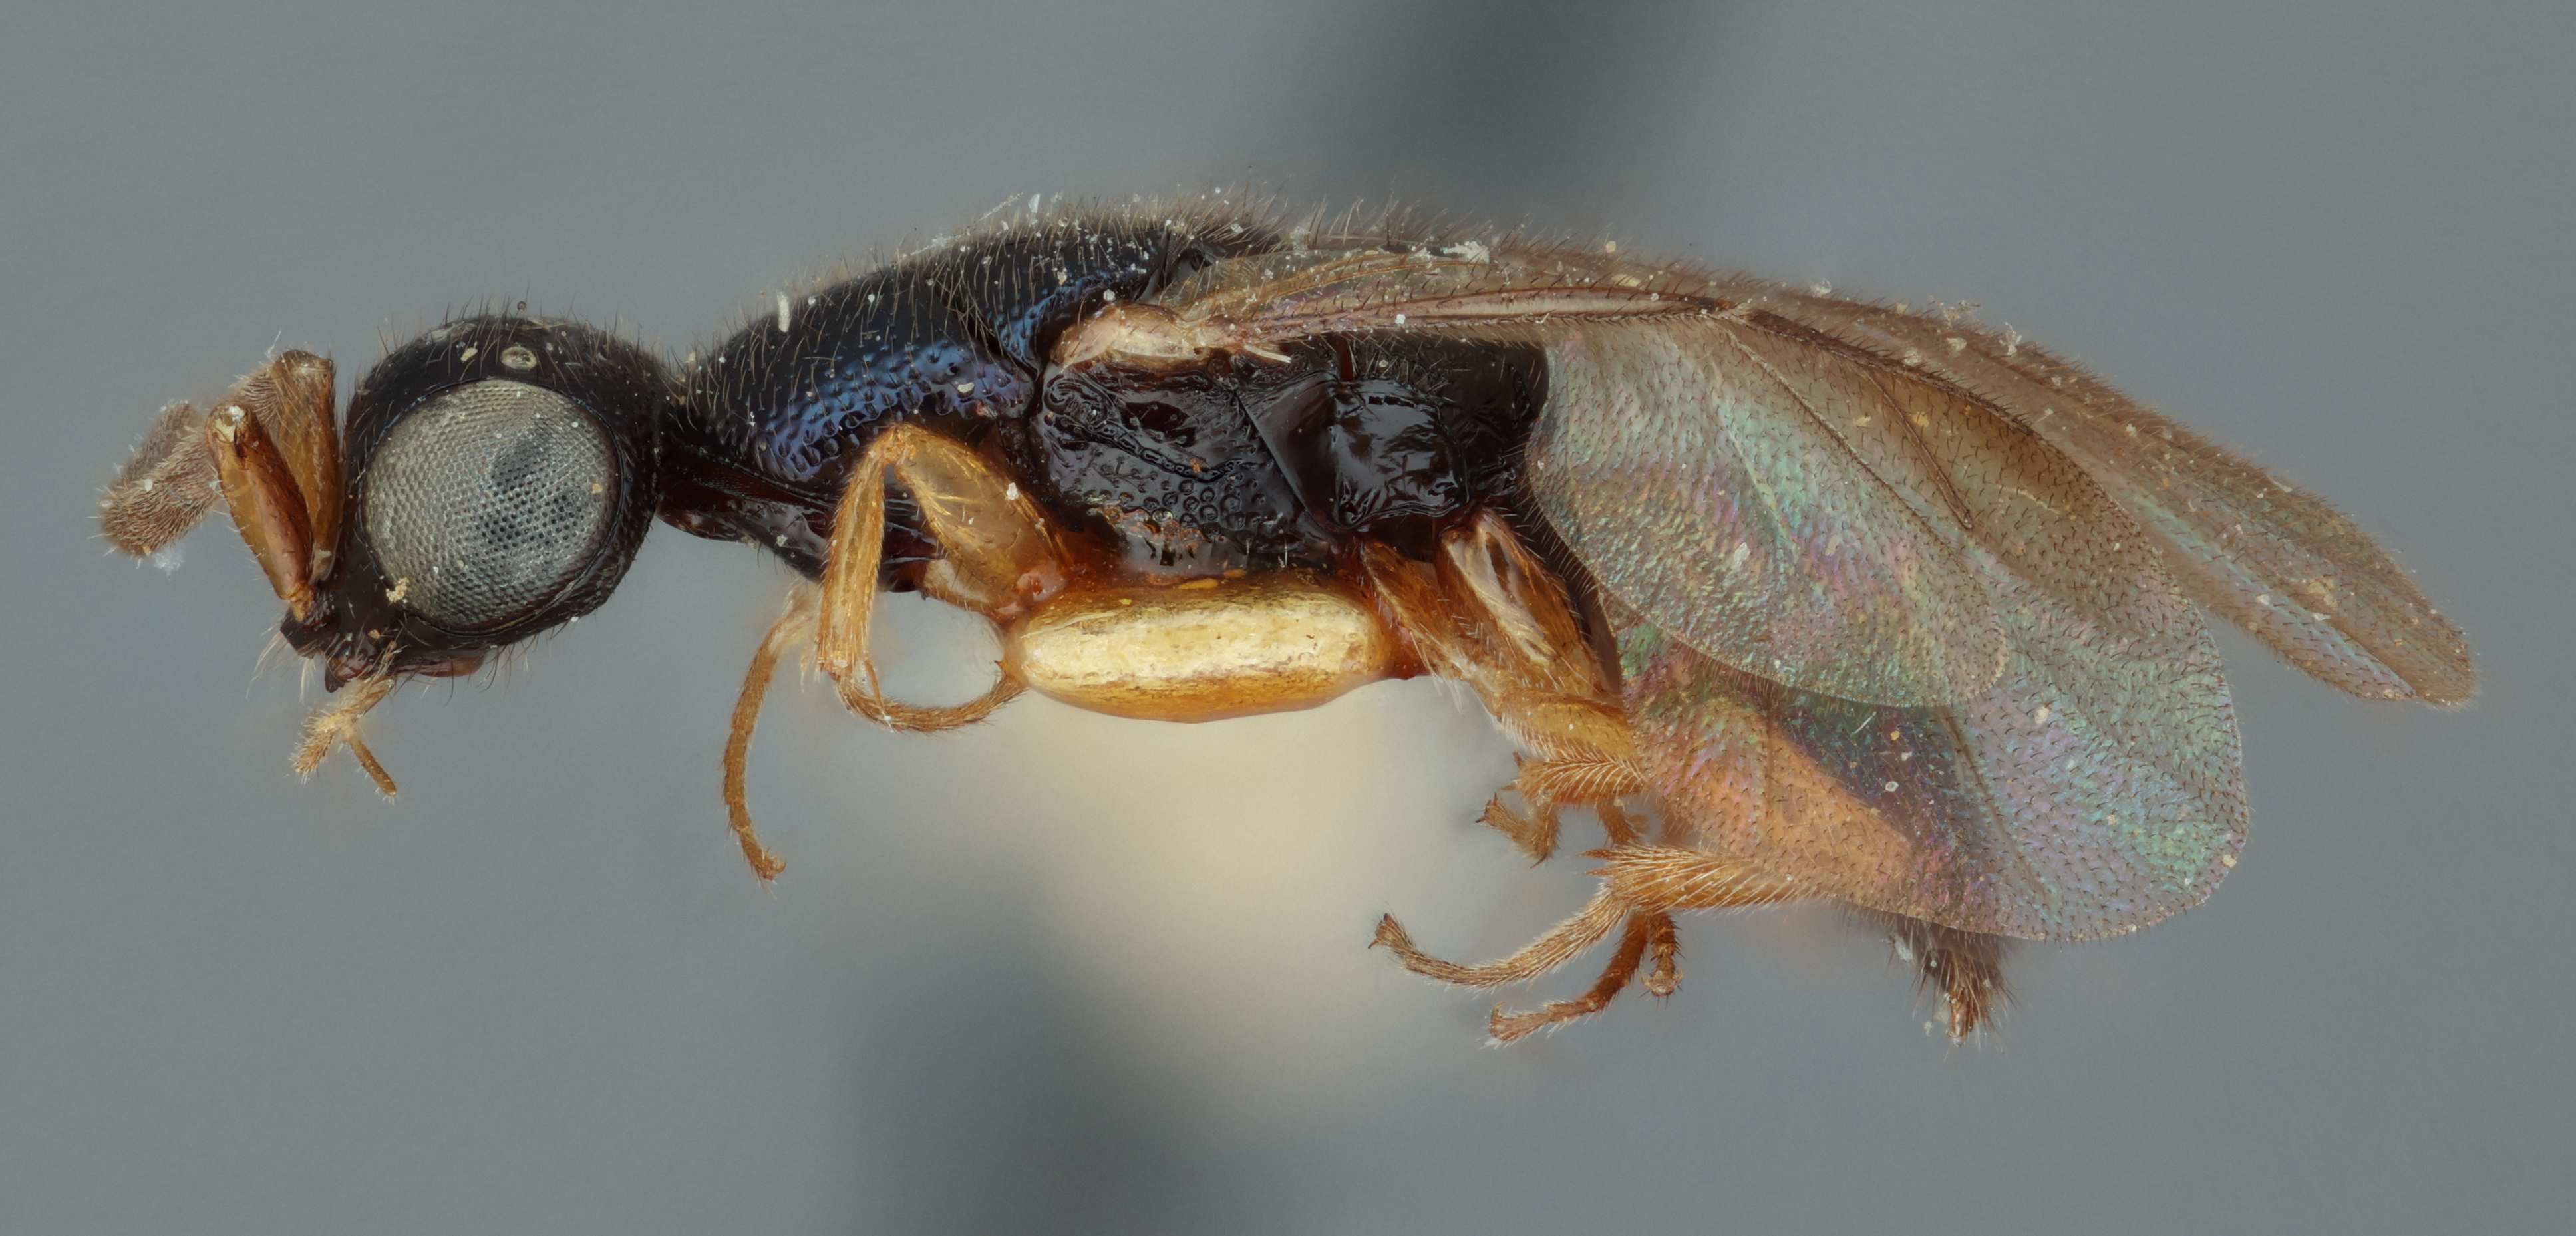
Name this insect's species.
Rohweria minor
